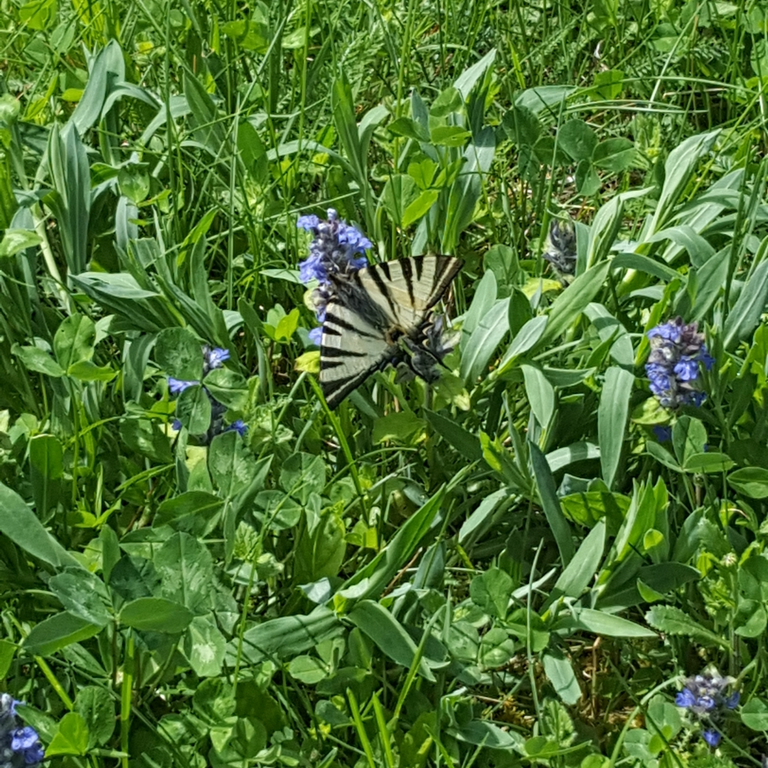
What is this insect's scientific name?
Iphiclides podalirius
